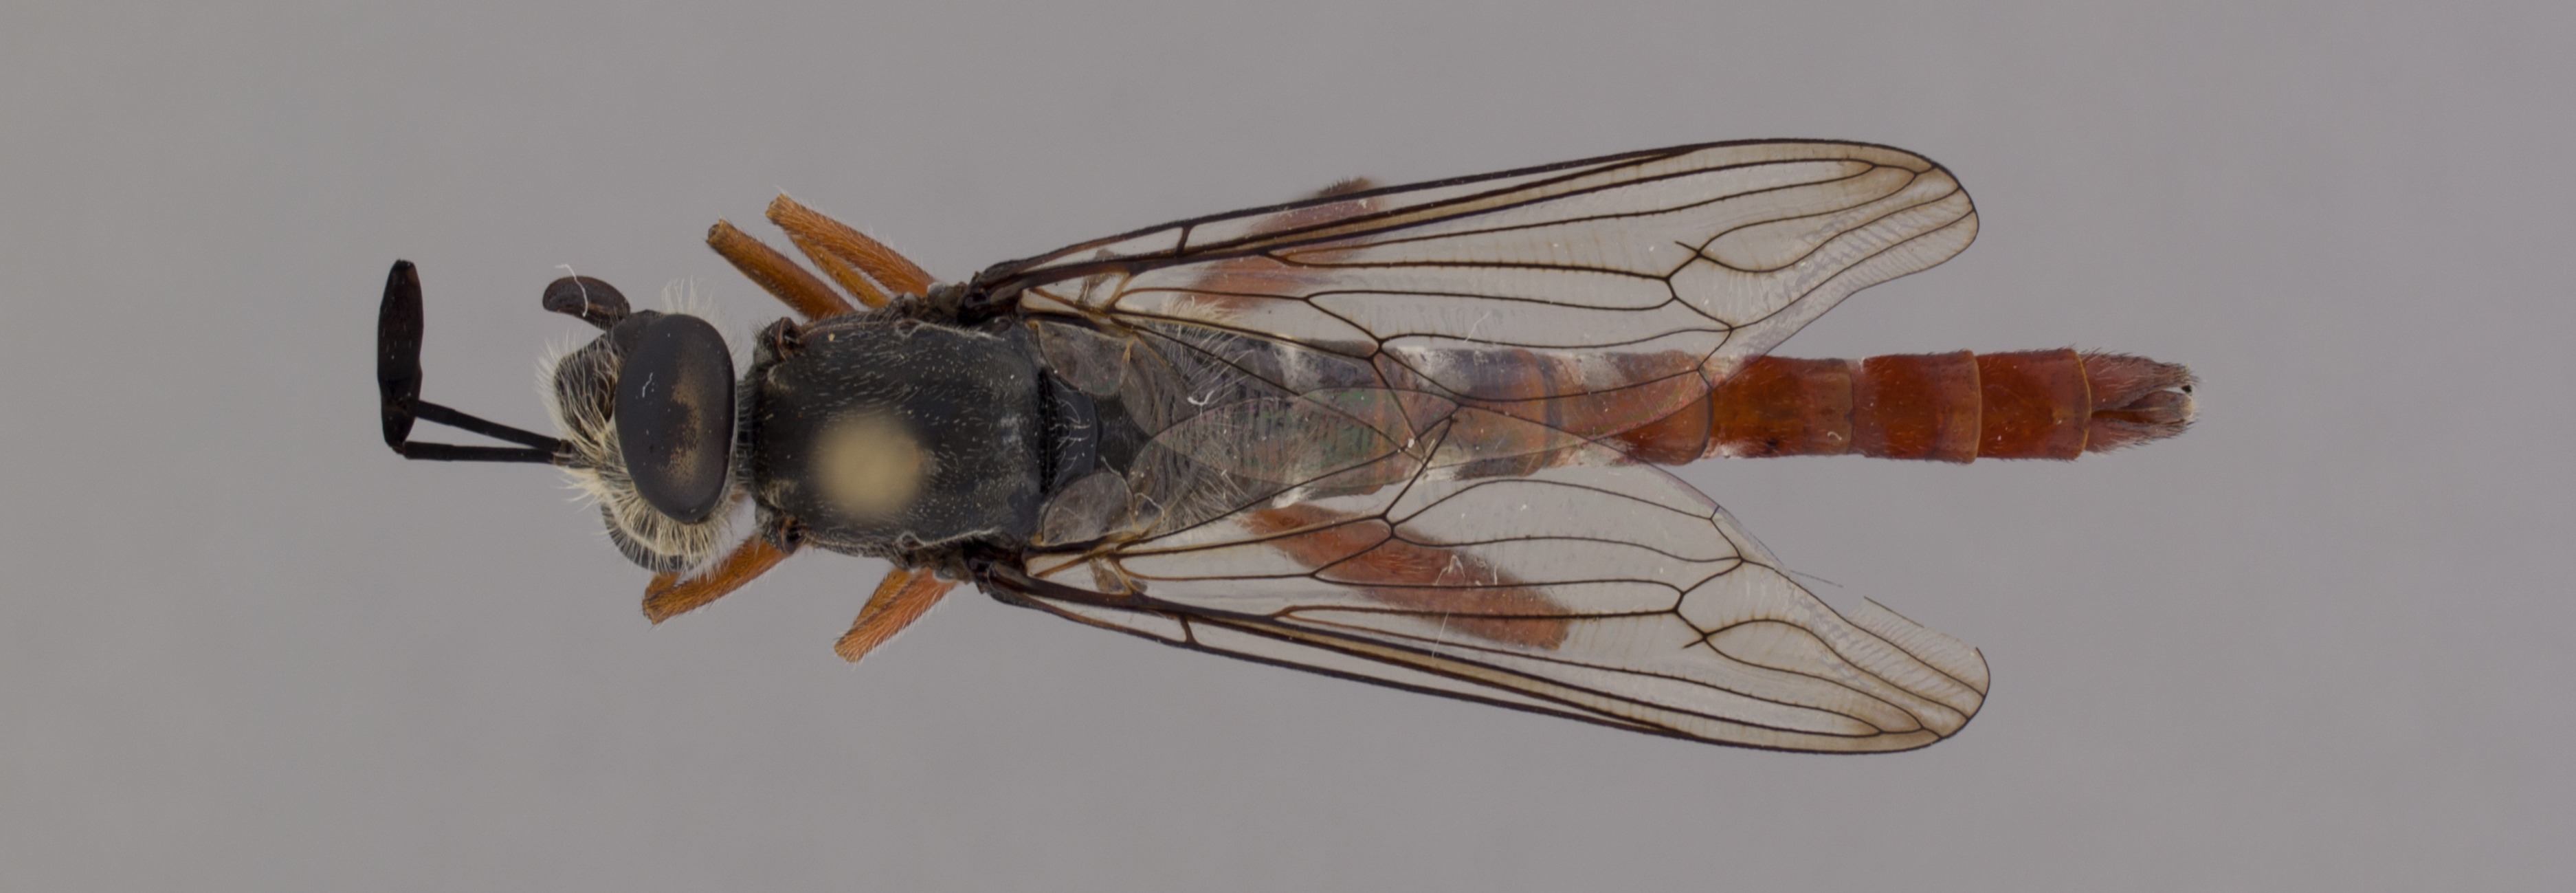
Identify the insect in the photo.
Miltinus stenogaster
